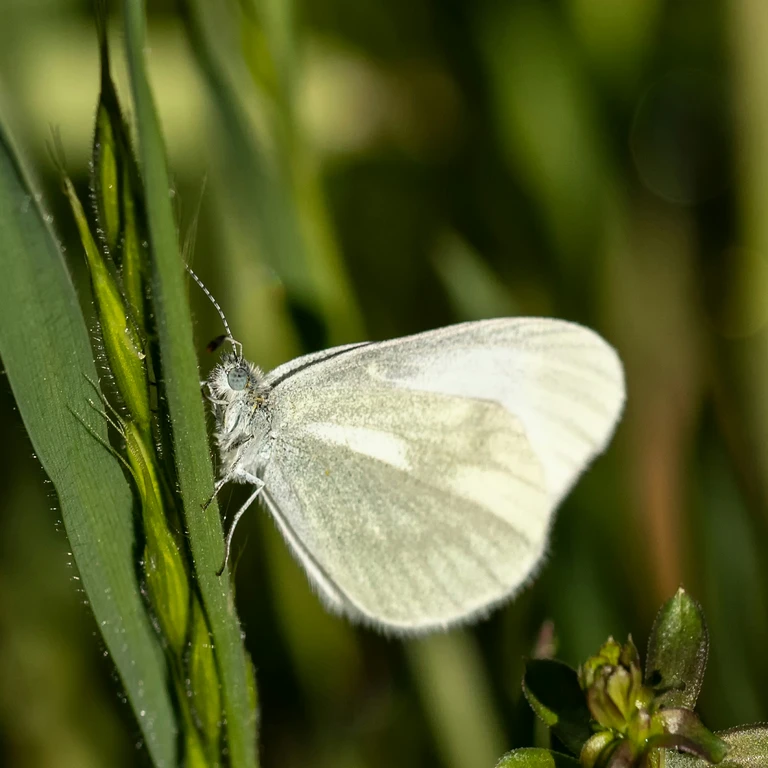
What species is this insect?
Leptidea sinapis/juvernica
